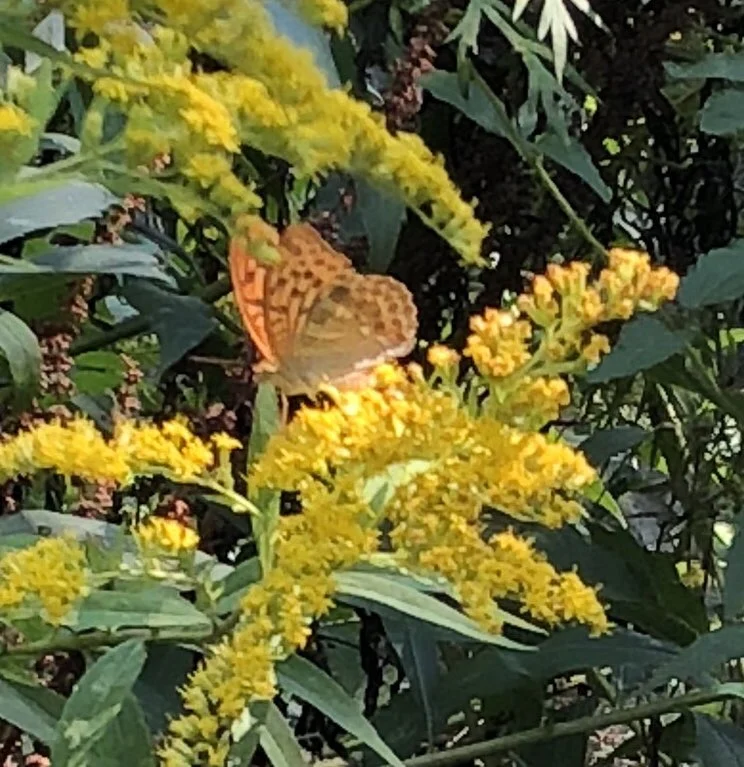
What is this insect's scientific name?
Argynnis paphia
